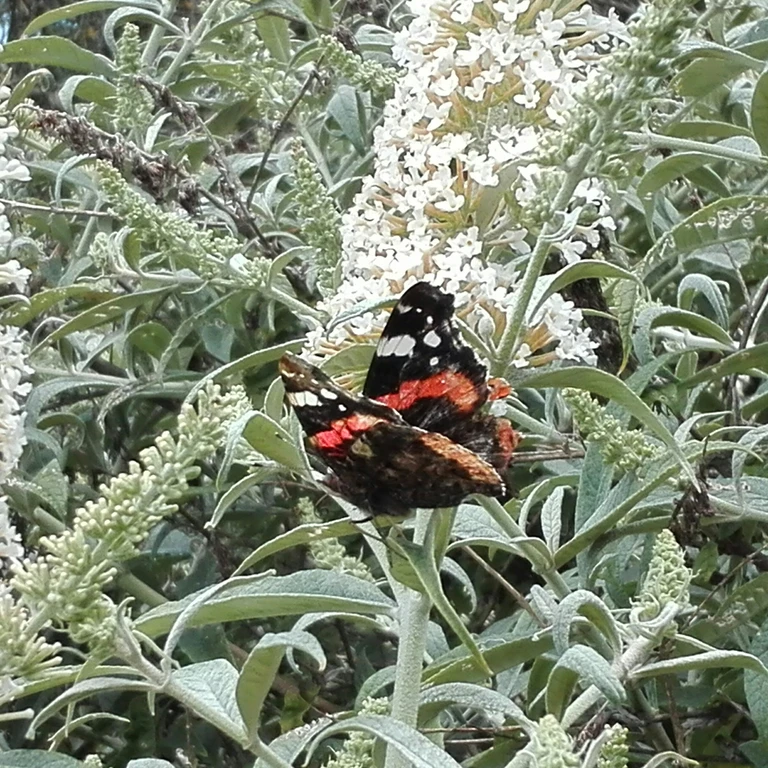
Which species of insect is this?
Vanessa atalanta
